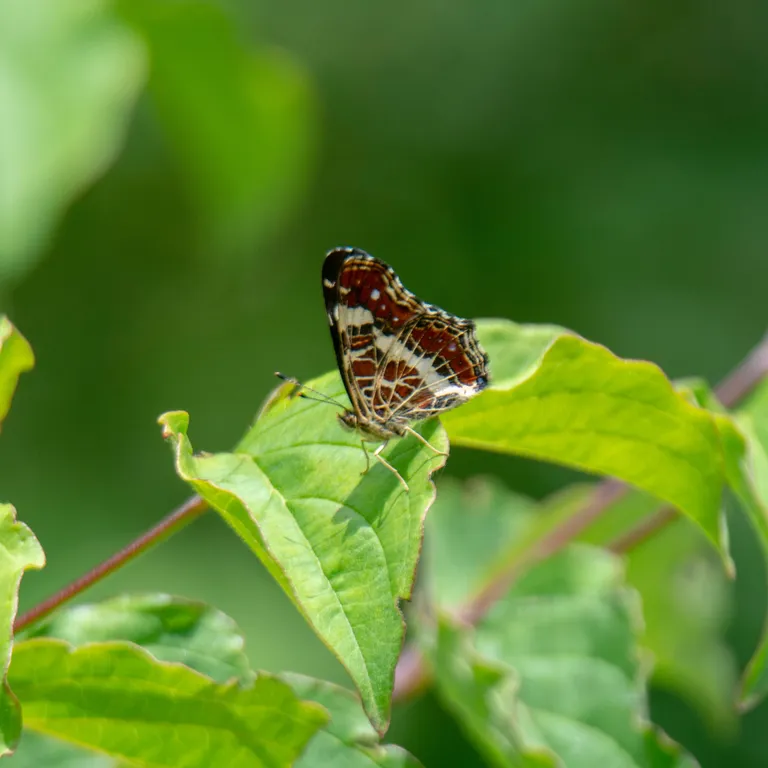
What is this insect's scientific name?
Araschnia levana
